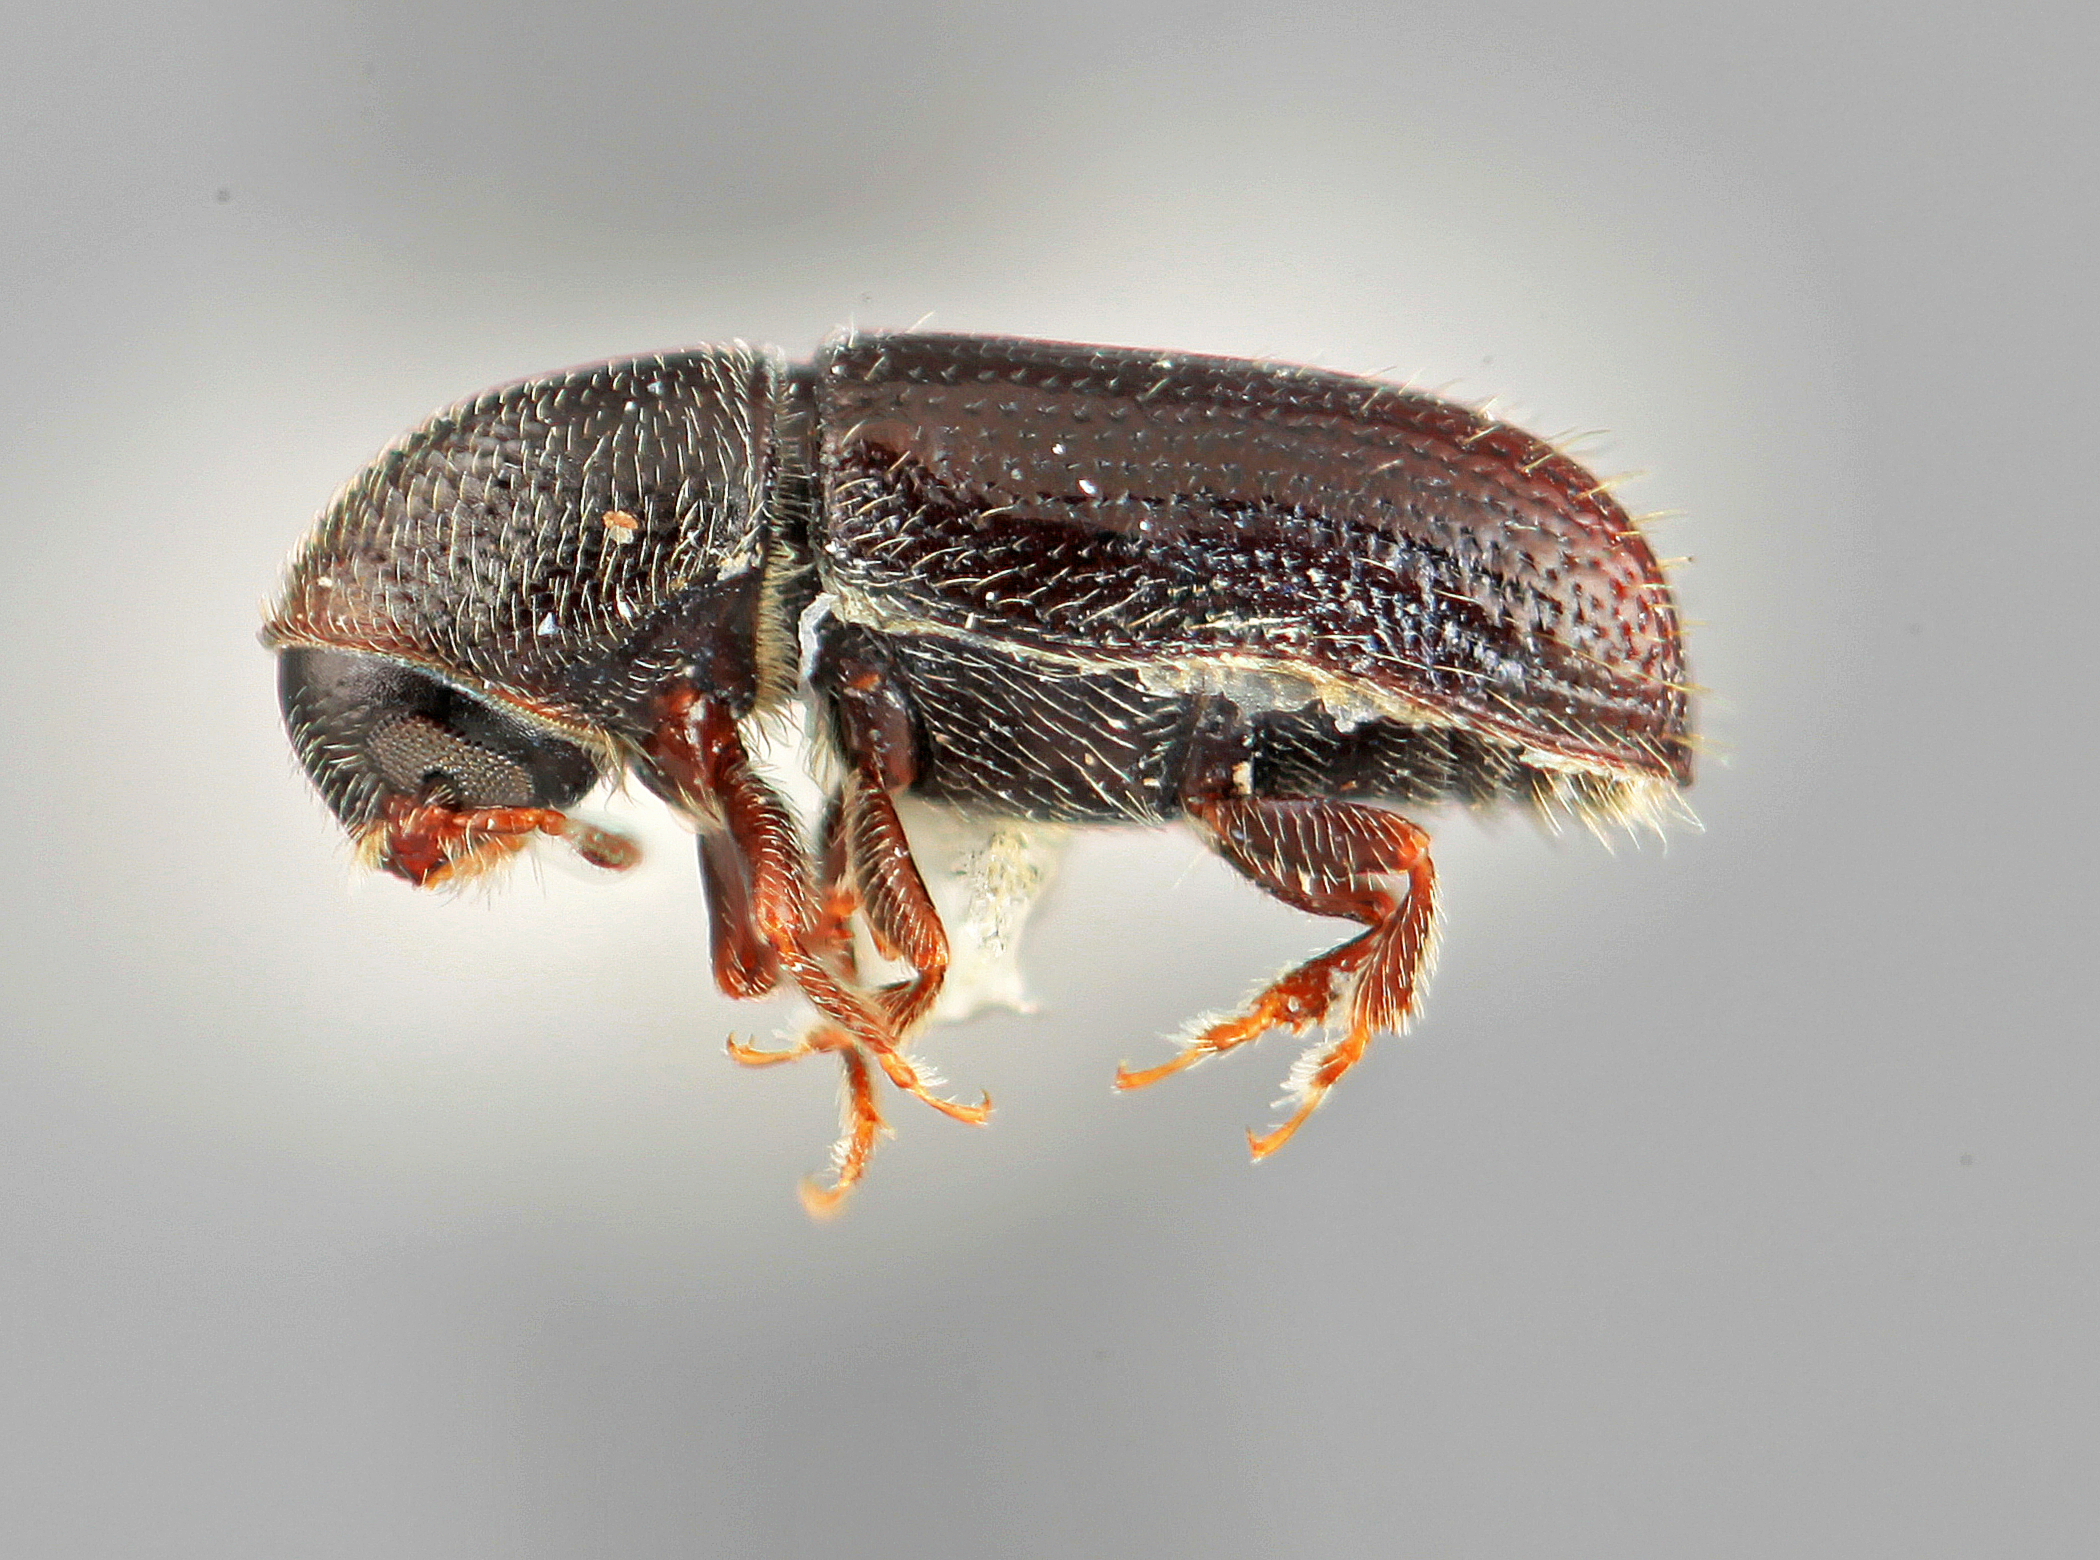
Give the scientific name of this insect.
Pityophthorus nectandrae
